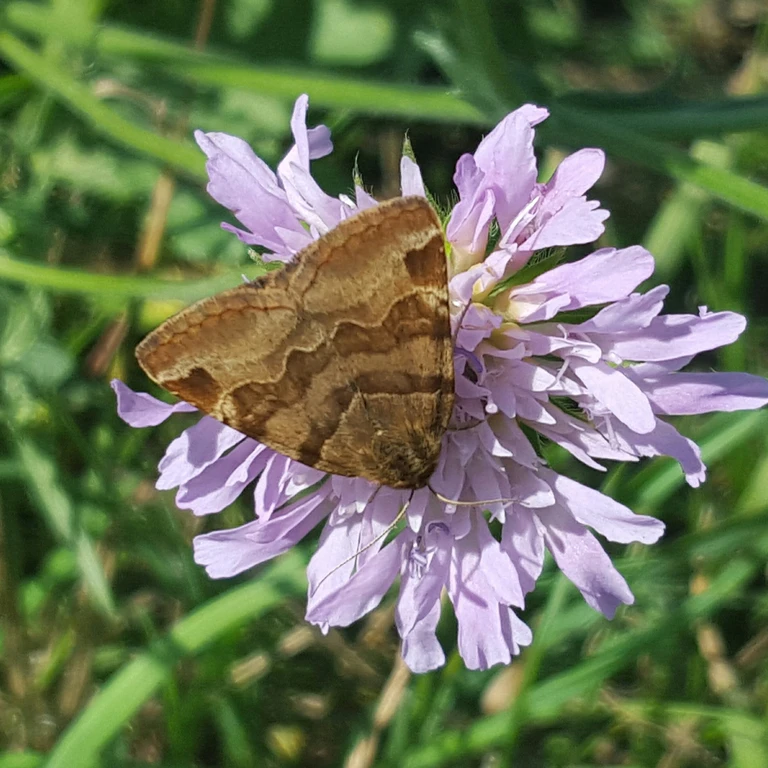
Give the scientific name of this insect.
Euclidia glyphica
